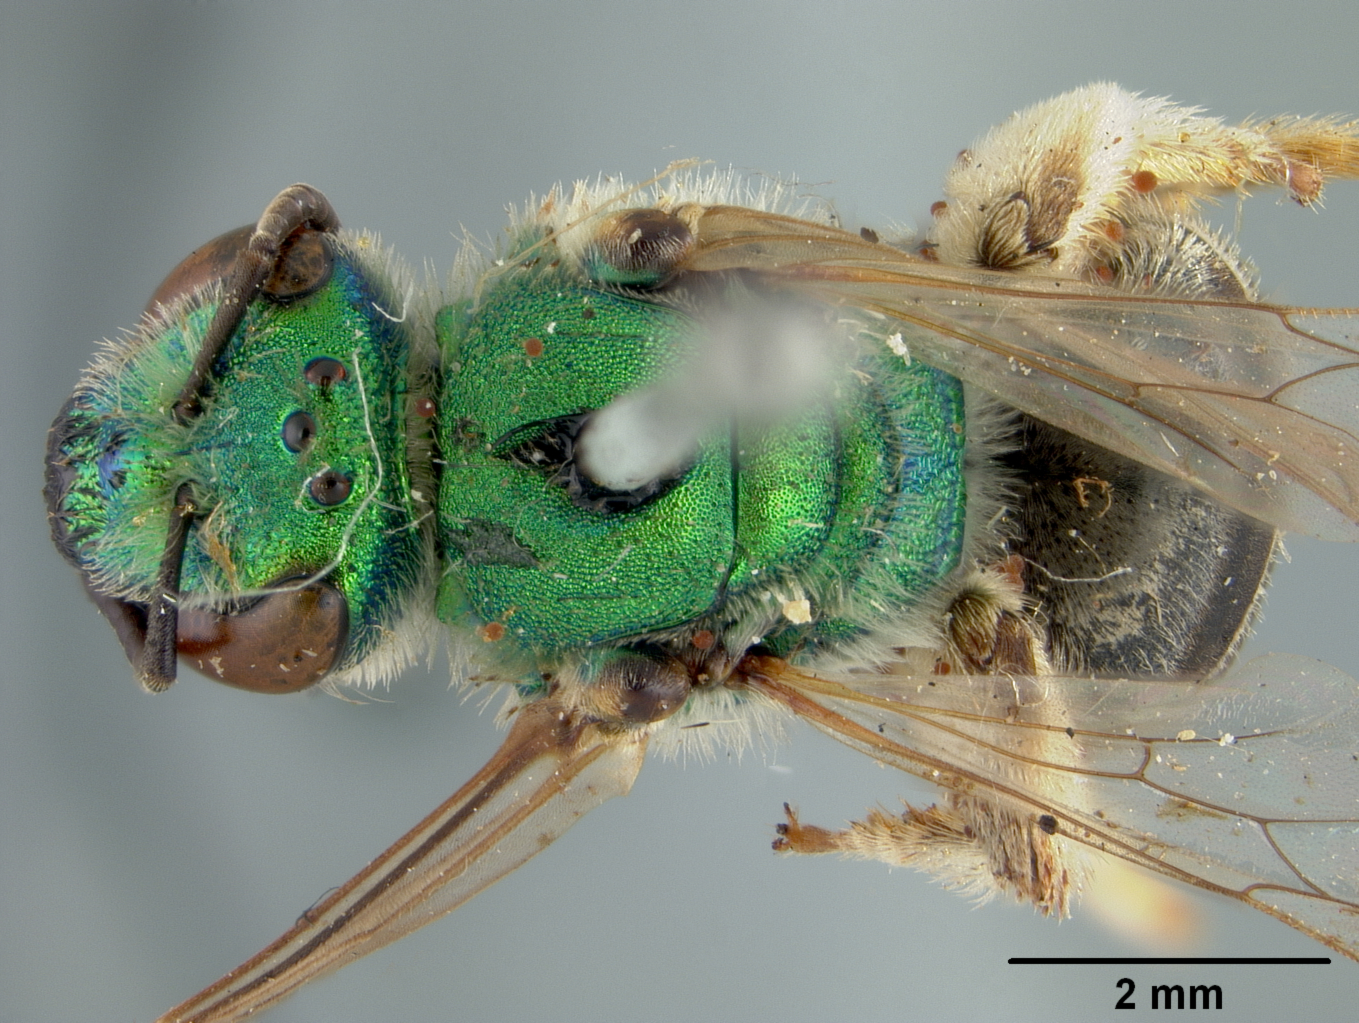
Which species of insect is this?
Agapostemon tyleri
